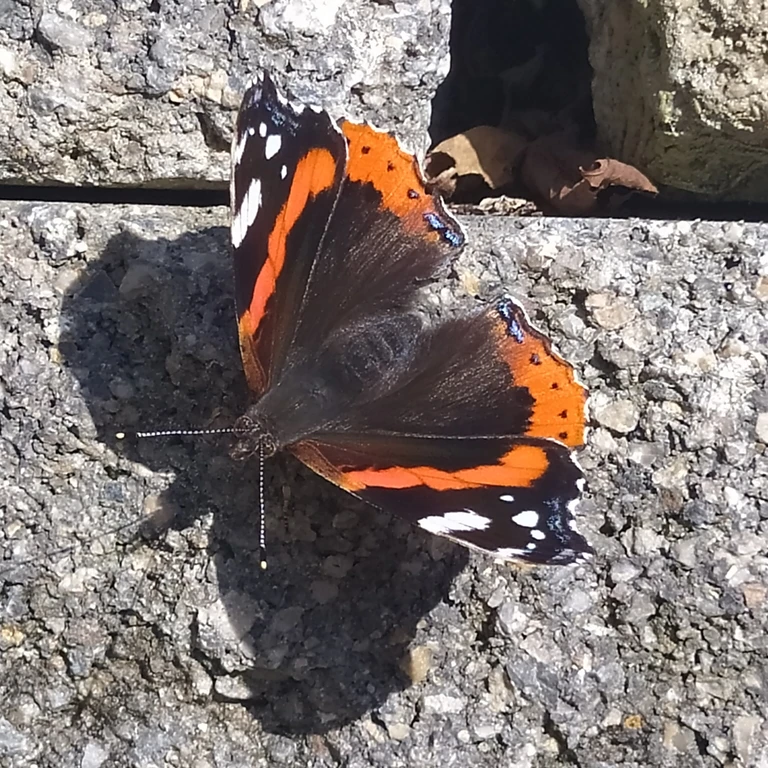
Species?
Vanessa atalanta
